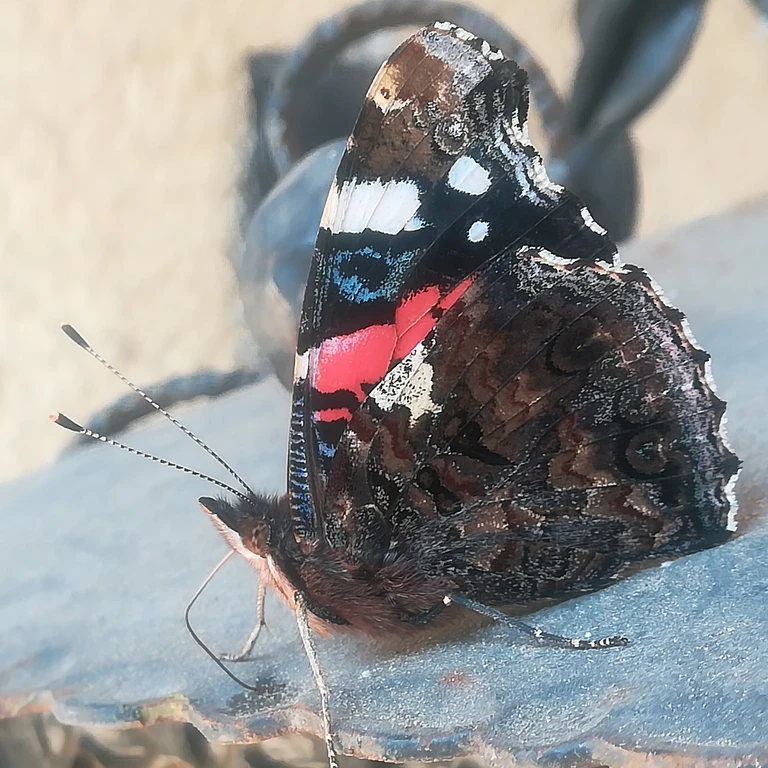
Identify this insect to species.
Vanessa atalanta
